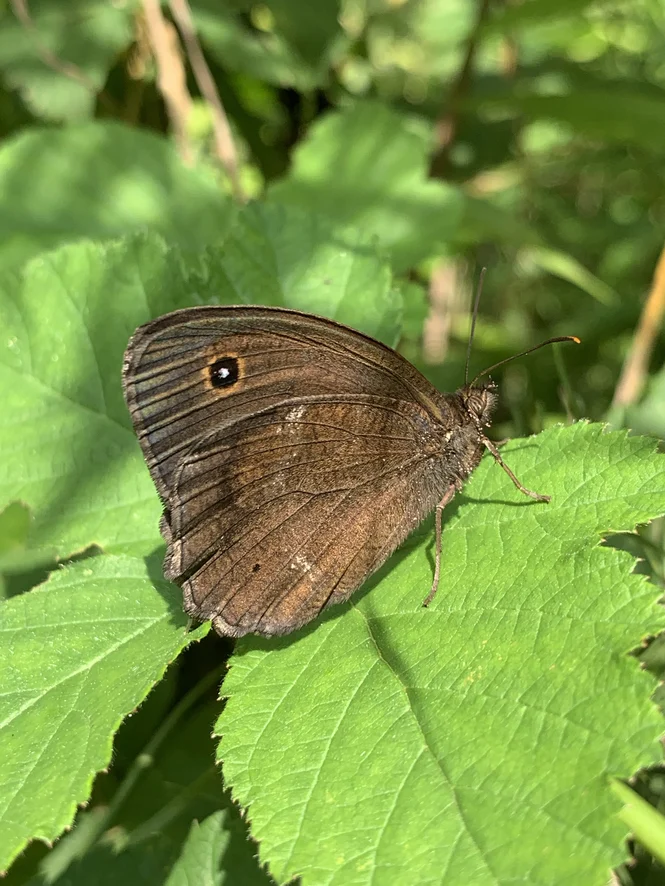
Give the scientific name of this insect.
Minois dryas
